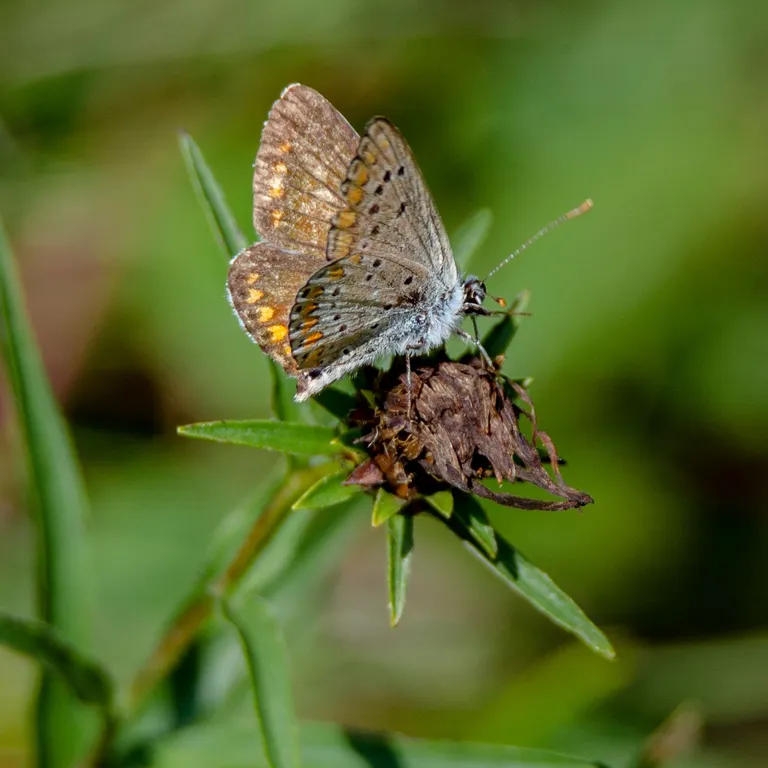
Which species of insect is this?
Aricia agestis/artaxerxes
